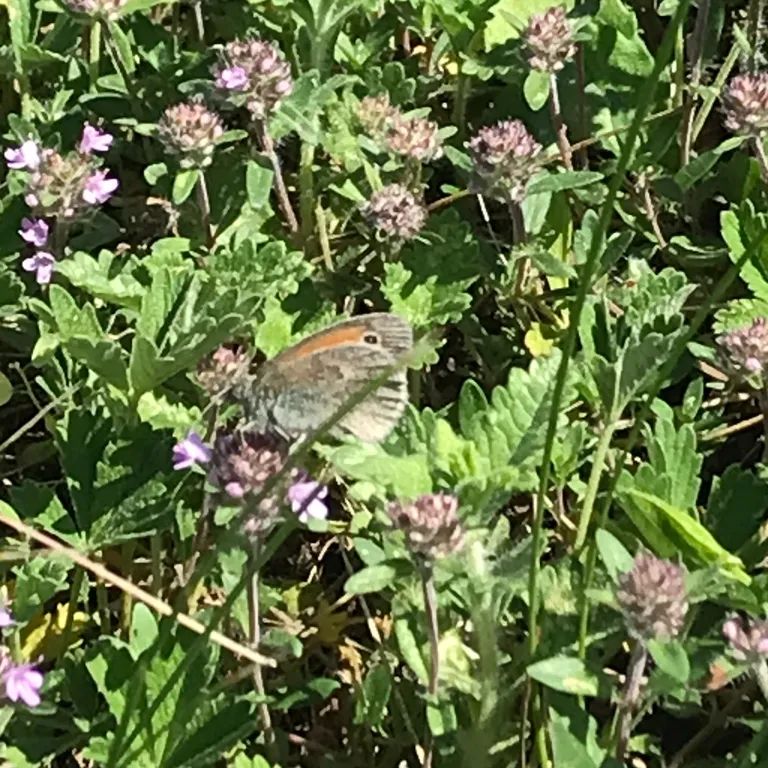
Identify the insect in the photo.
Coenonympha pamphilus
